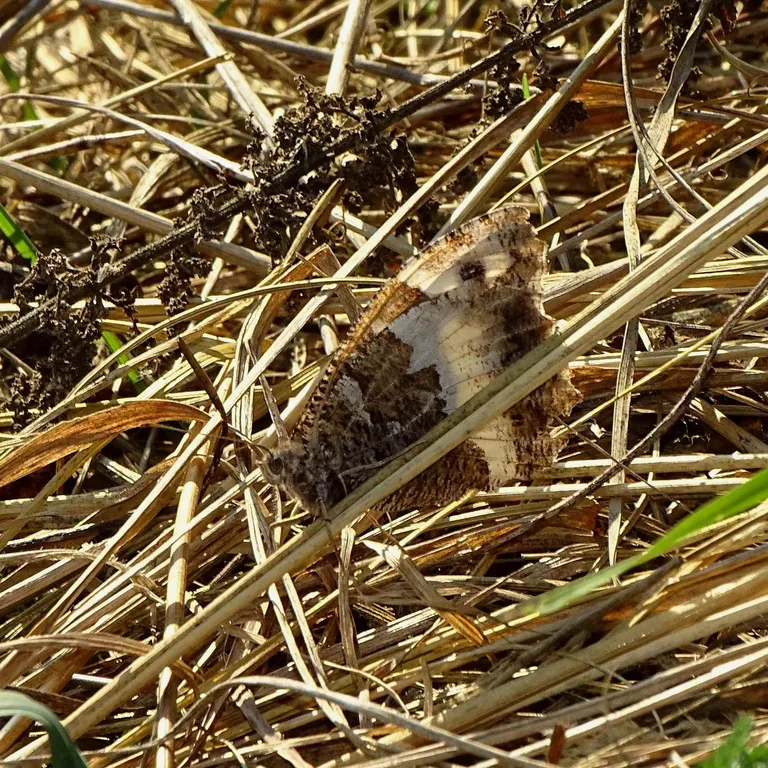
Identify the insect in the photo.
Brintesia circe
